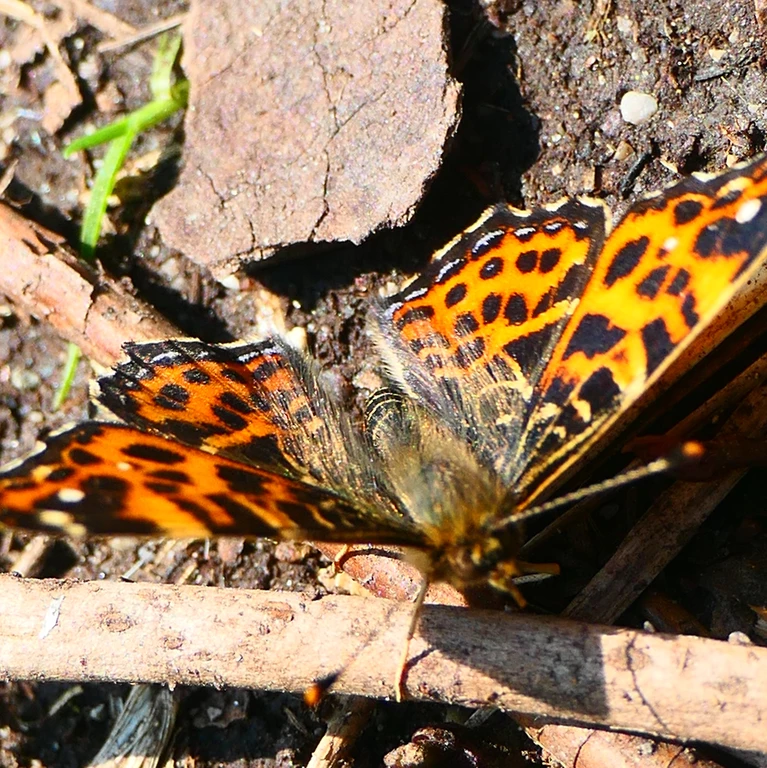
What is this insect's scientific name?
Araschnia levana
